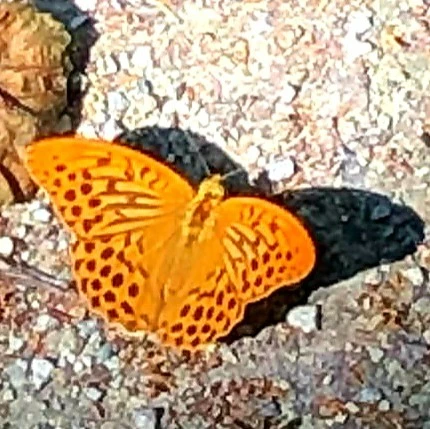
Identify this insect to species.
Argynnis paphia
